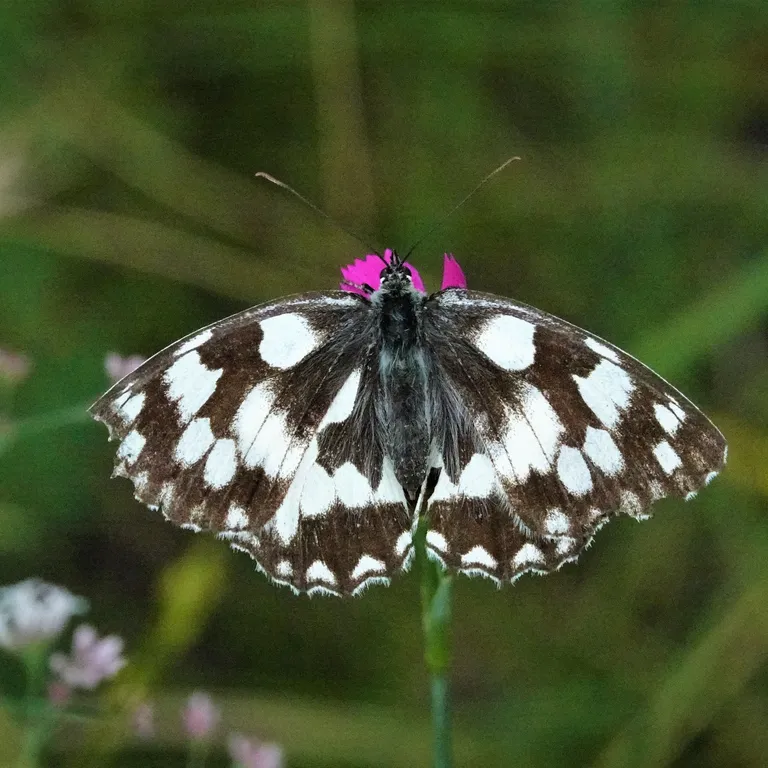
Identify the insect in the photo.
Melanargia galathea
